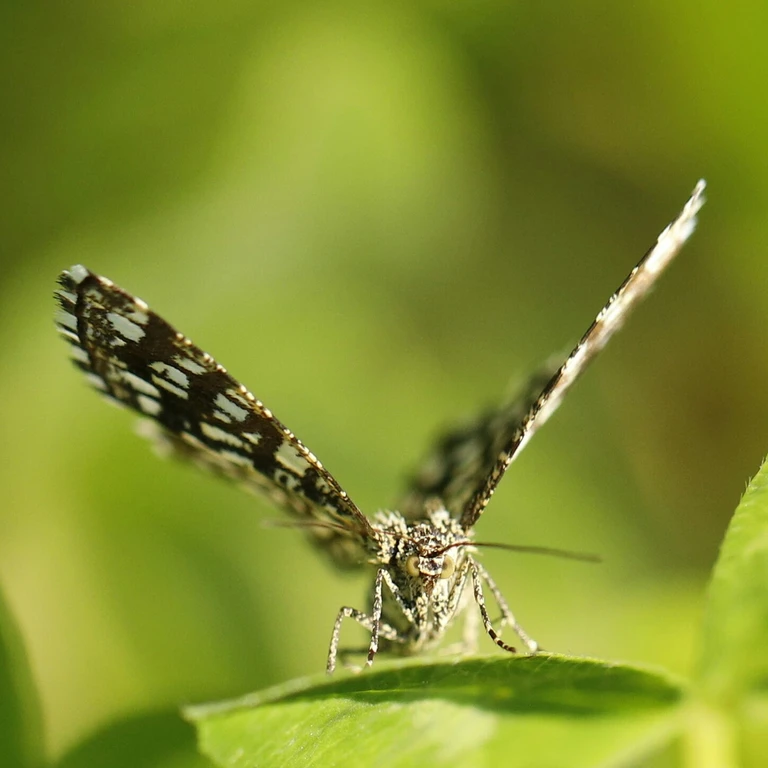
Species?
Chiasmia clathrata
